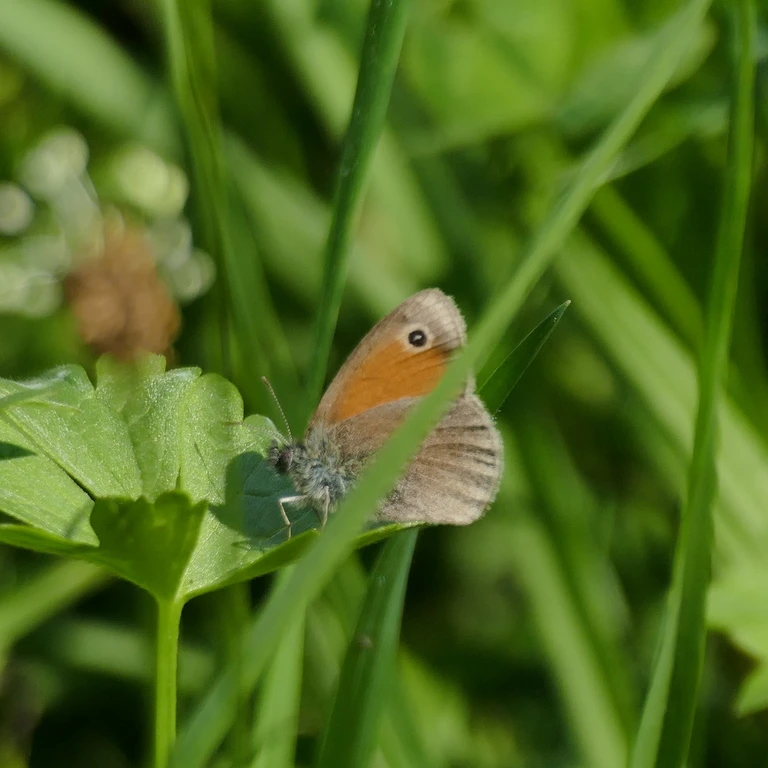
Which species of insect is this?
Coenonympha pamphilus
